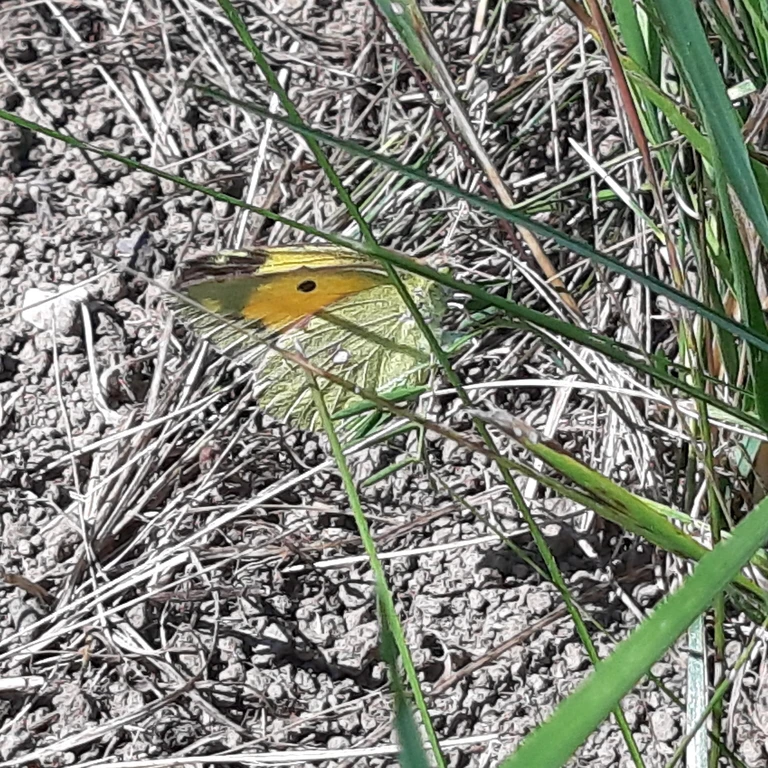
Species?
Colias croceus
